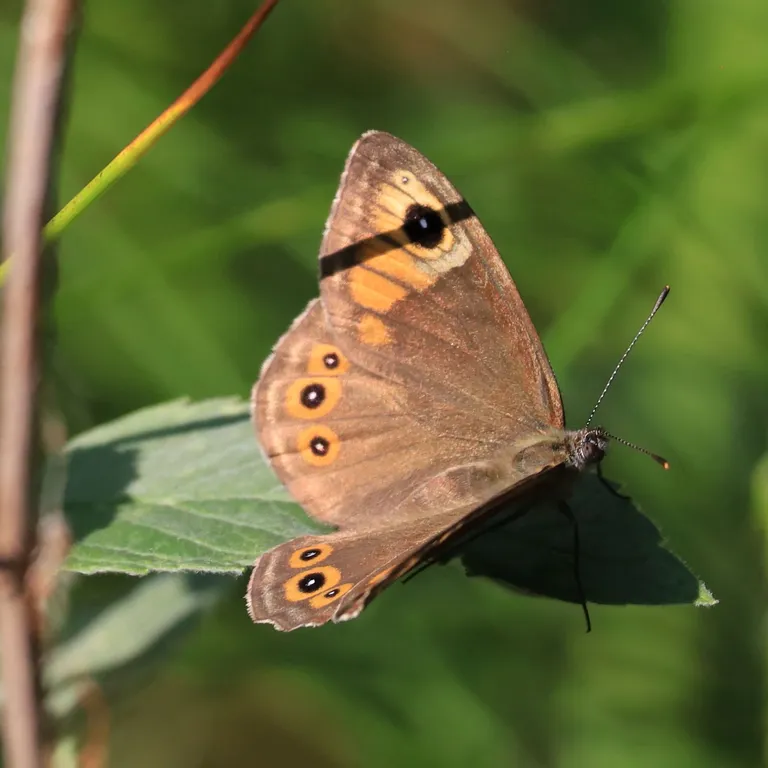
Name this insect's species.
Lasiommata maera (also Pararge maera)
